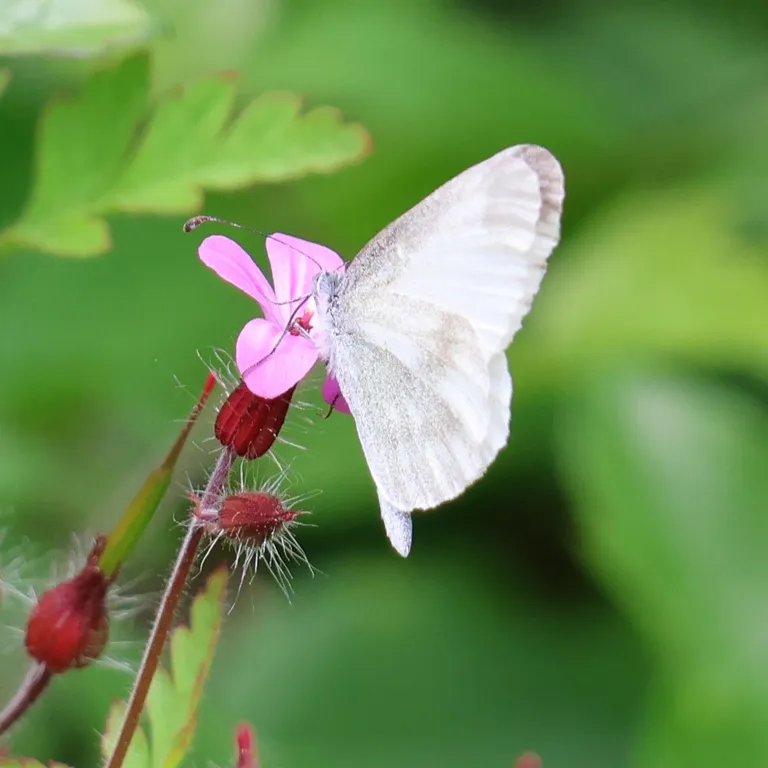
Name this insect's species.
Leptidea sinapis/juvernica
